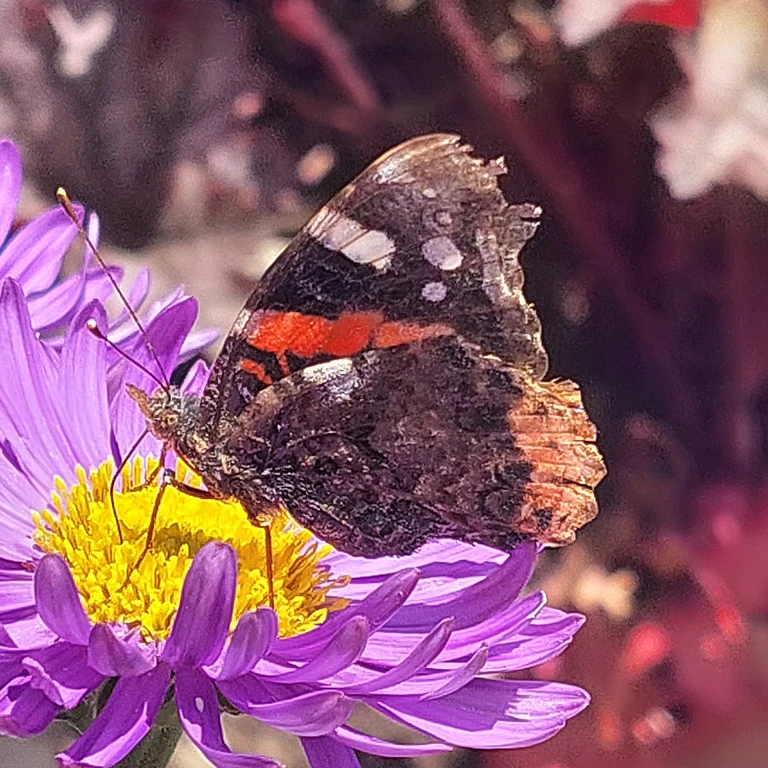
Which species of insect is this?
Vanessa atalanta
